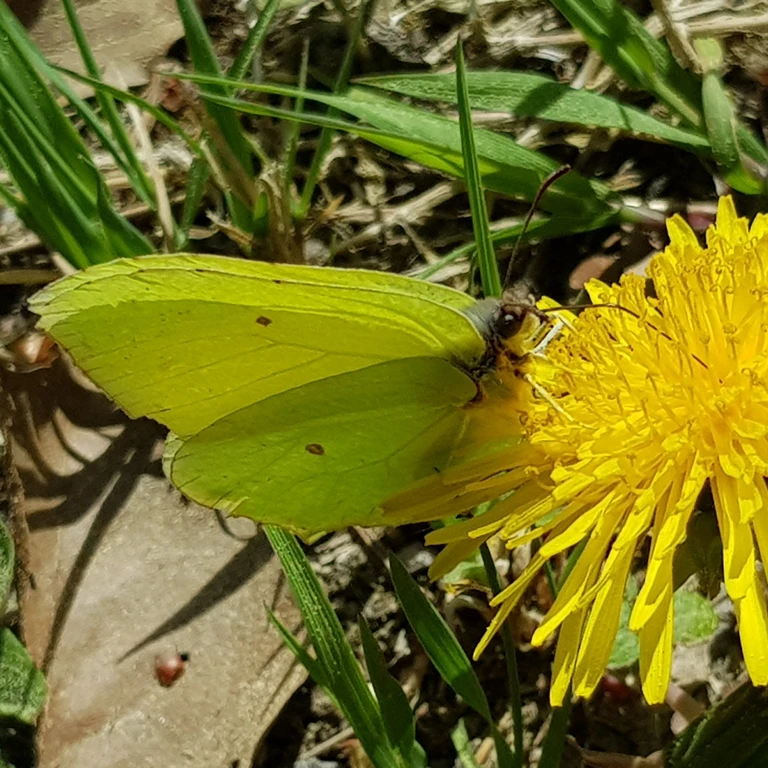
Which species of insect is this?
Gonepteryx rhamni
